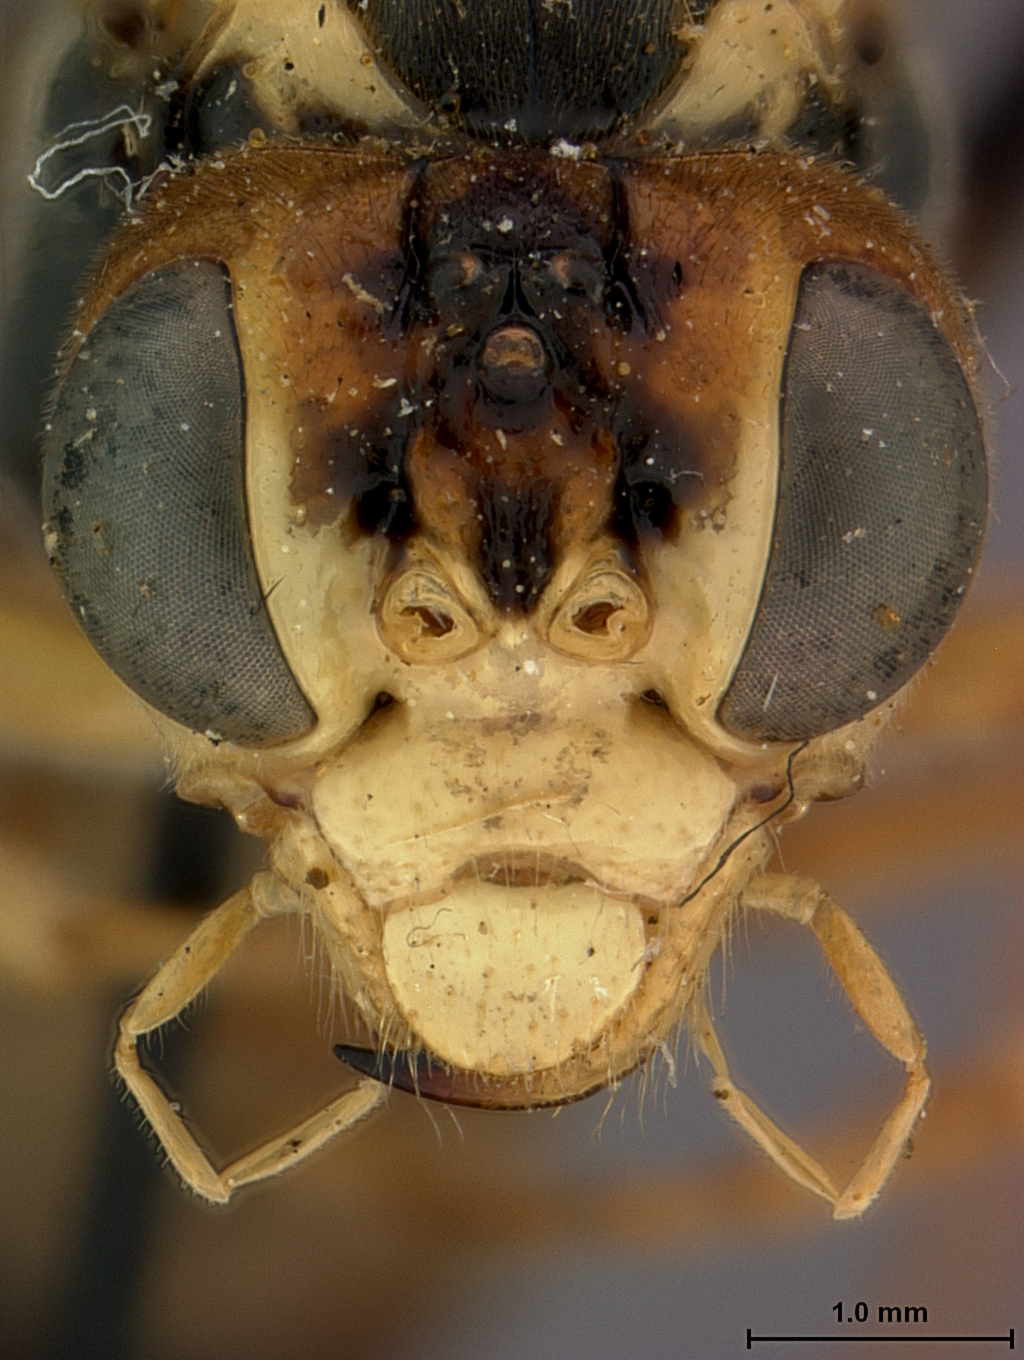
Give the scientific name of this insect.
Tenthredella hakonensis
